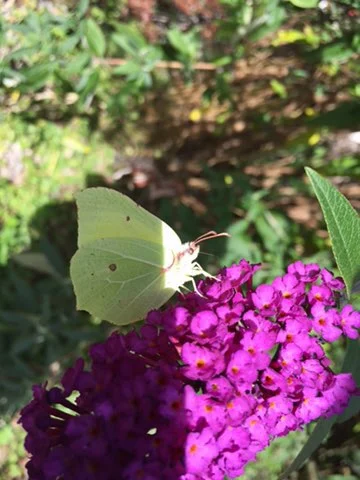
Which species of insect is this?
Gonepteryx rhamni
